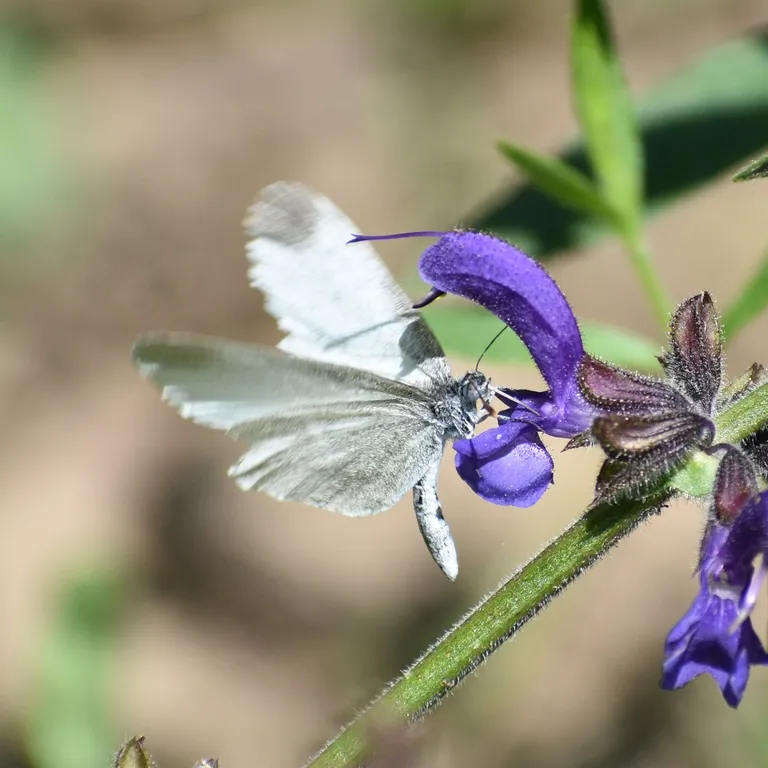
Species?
Leptidea sinapis/juvernica
